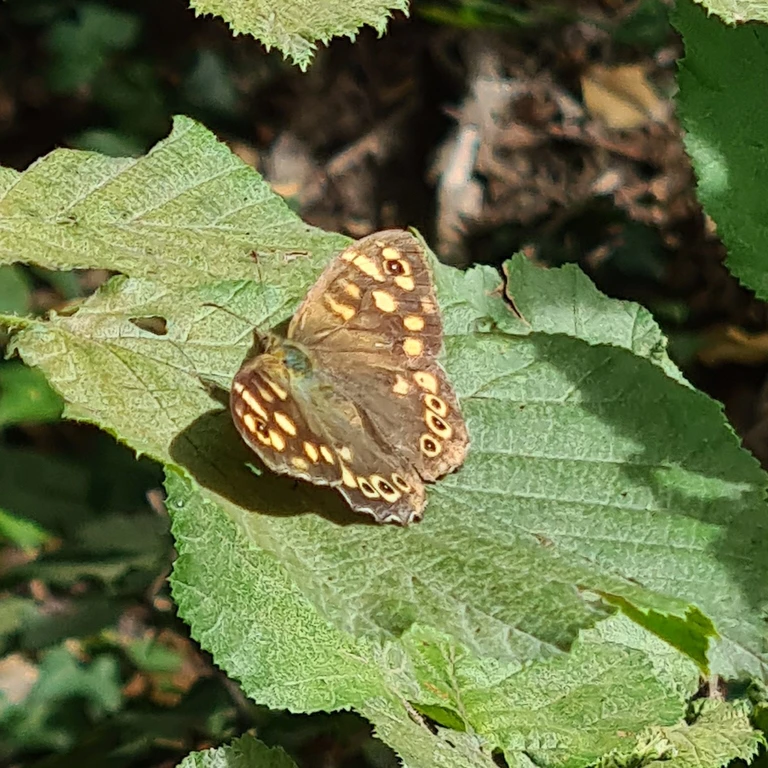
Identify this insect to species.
Pararge aegeria
